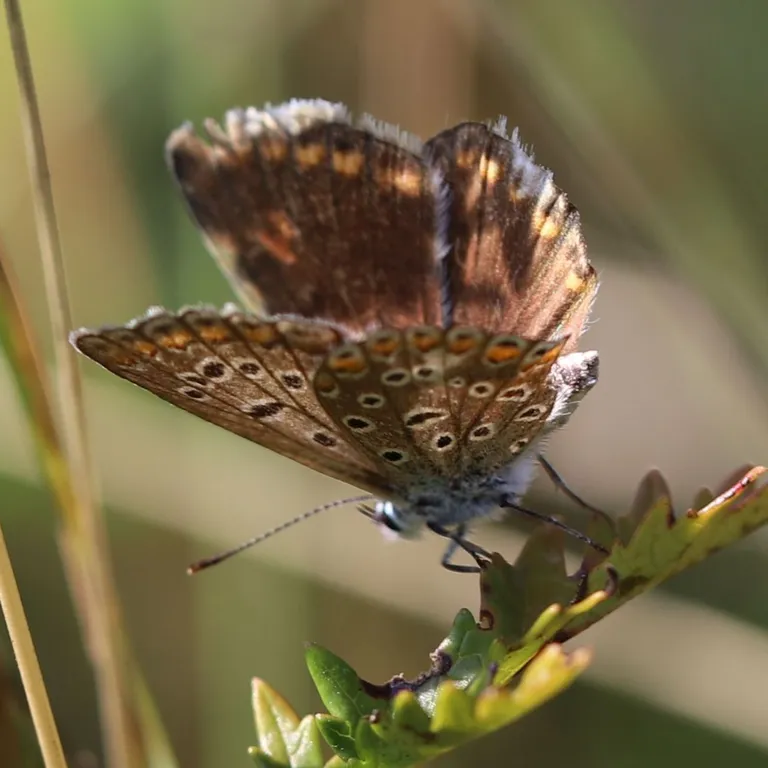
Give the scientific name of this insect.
Polyommatus icarus
